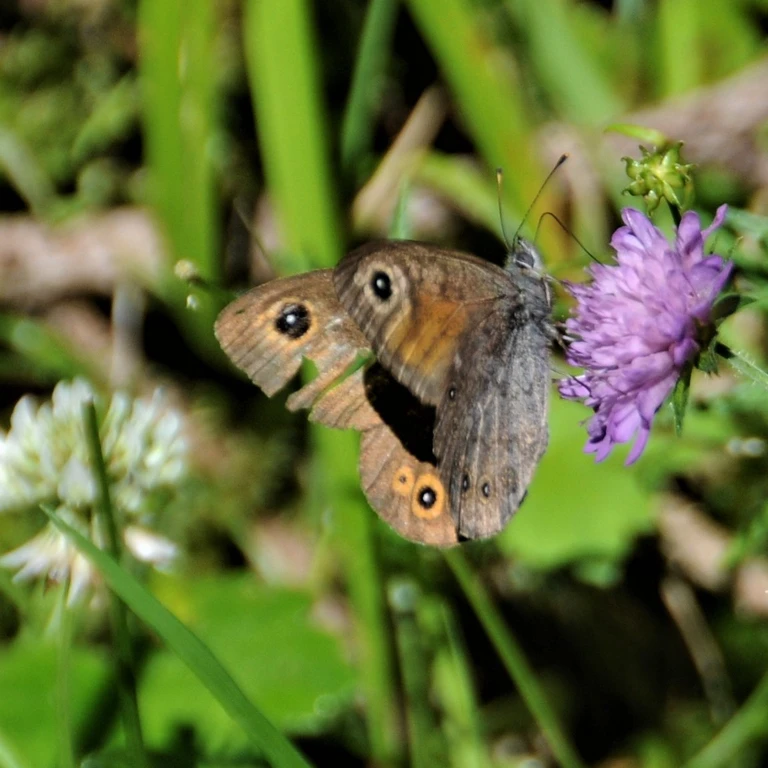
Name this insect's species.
Lasiommata maera (also Pararge maera)
